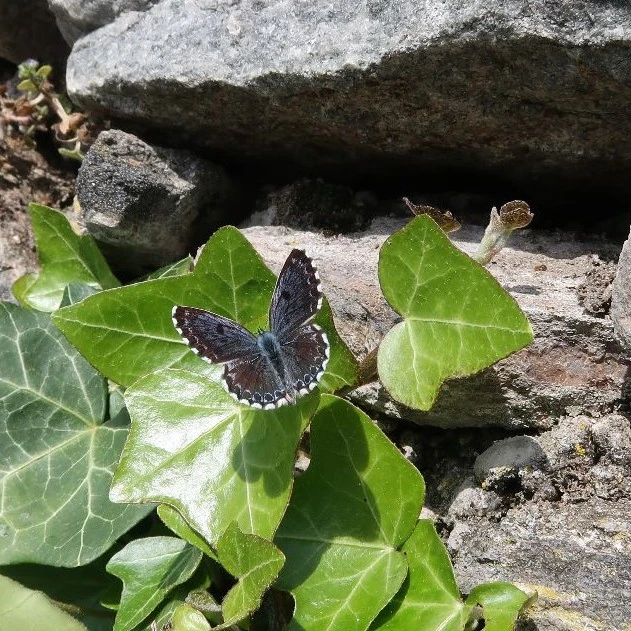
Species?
Scolitantides orion
